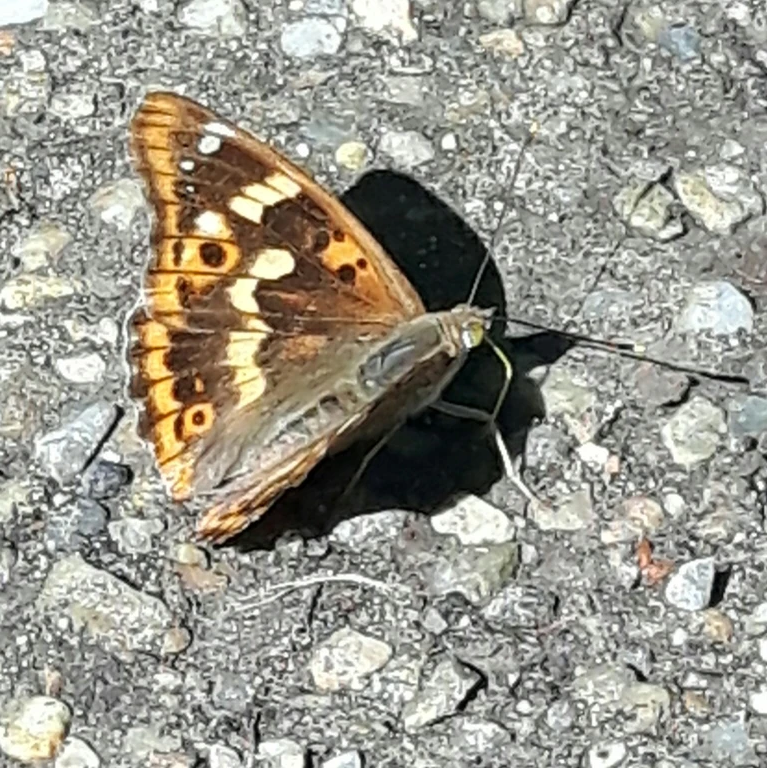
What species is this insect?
Apatura ilia
